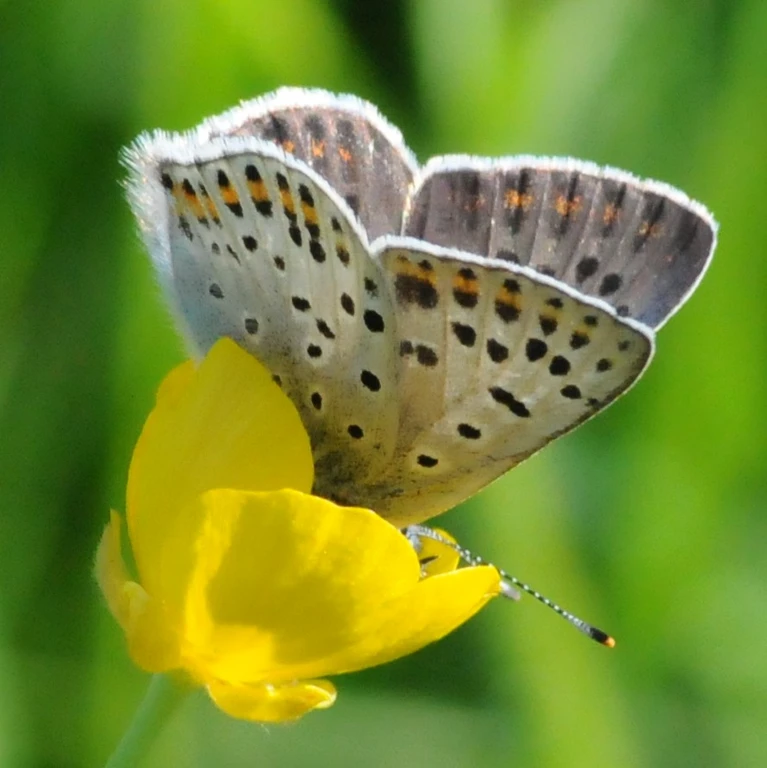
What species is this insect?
Lycaena tityrus (also Loweia tityrus)
